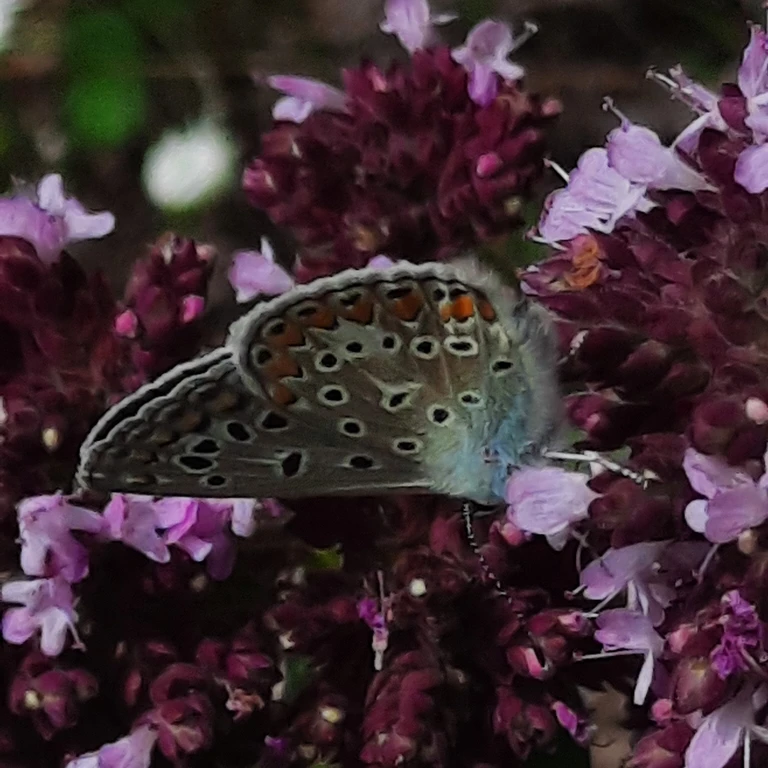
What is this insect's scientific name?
Polyommatus icarus
